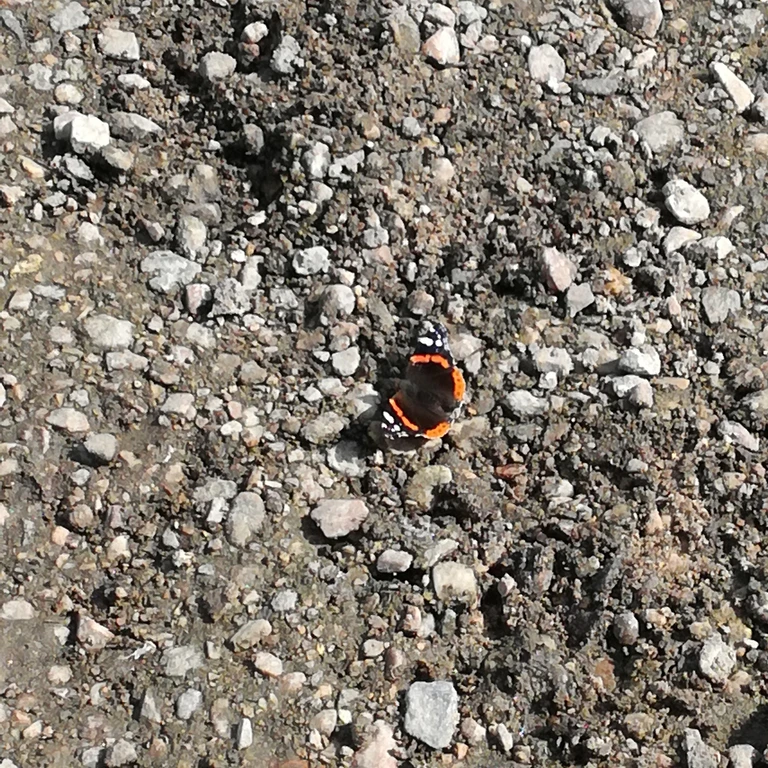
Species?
Vanessa atalanta
